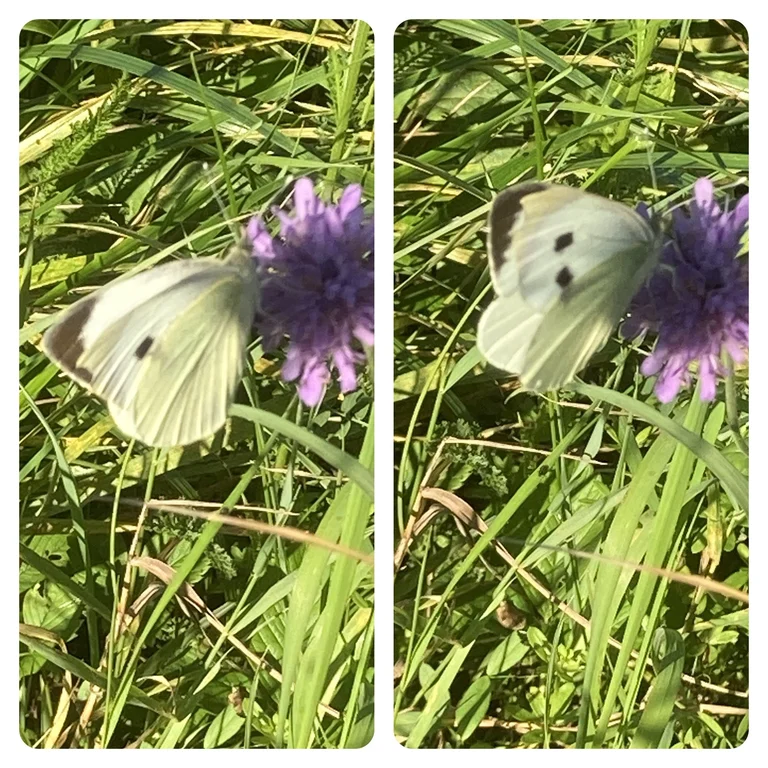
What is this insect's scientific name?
Pieris brassicae
